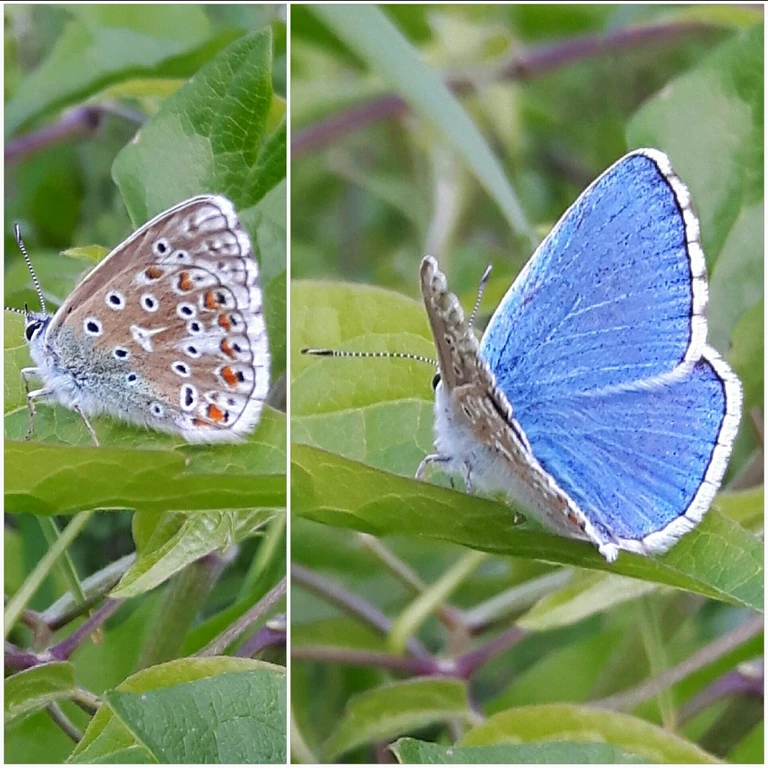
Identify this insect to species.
Lysandra bellargus
